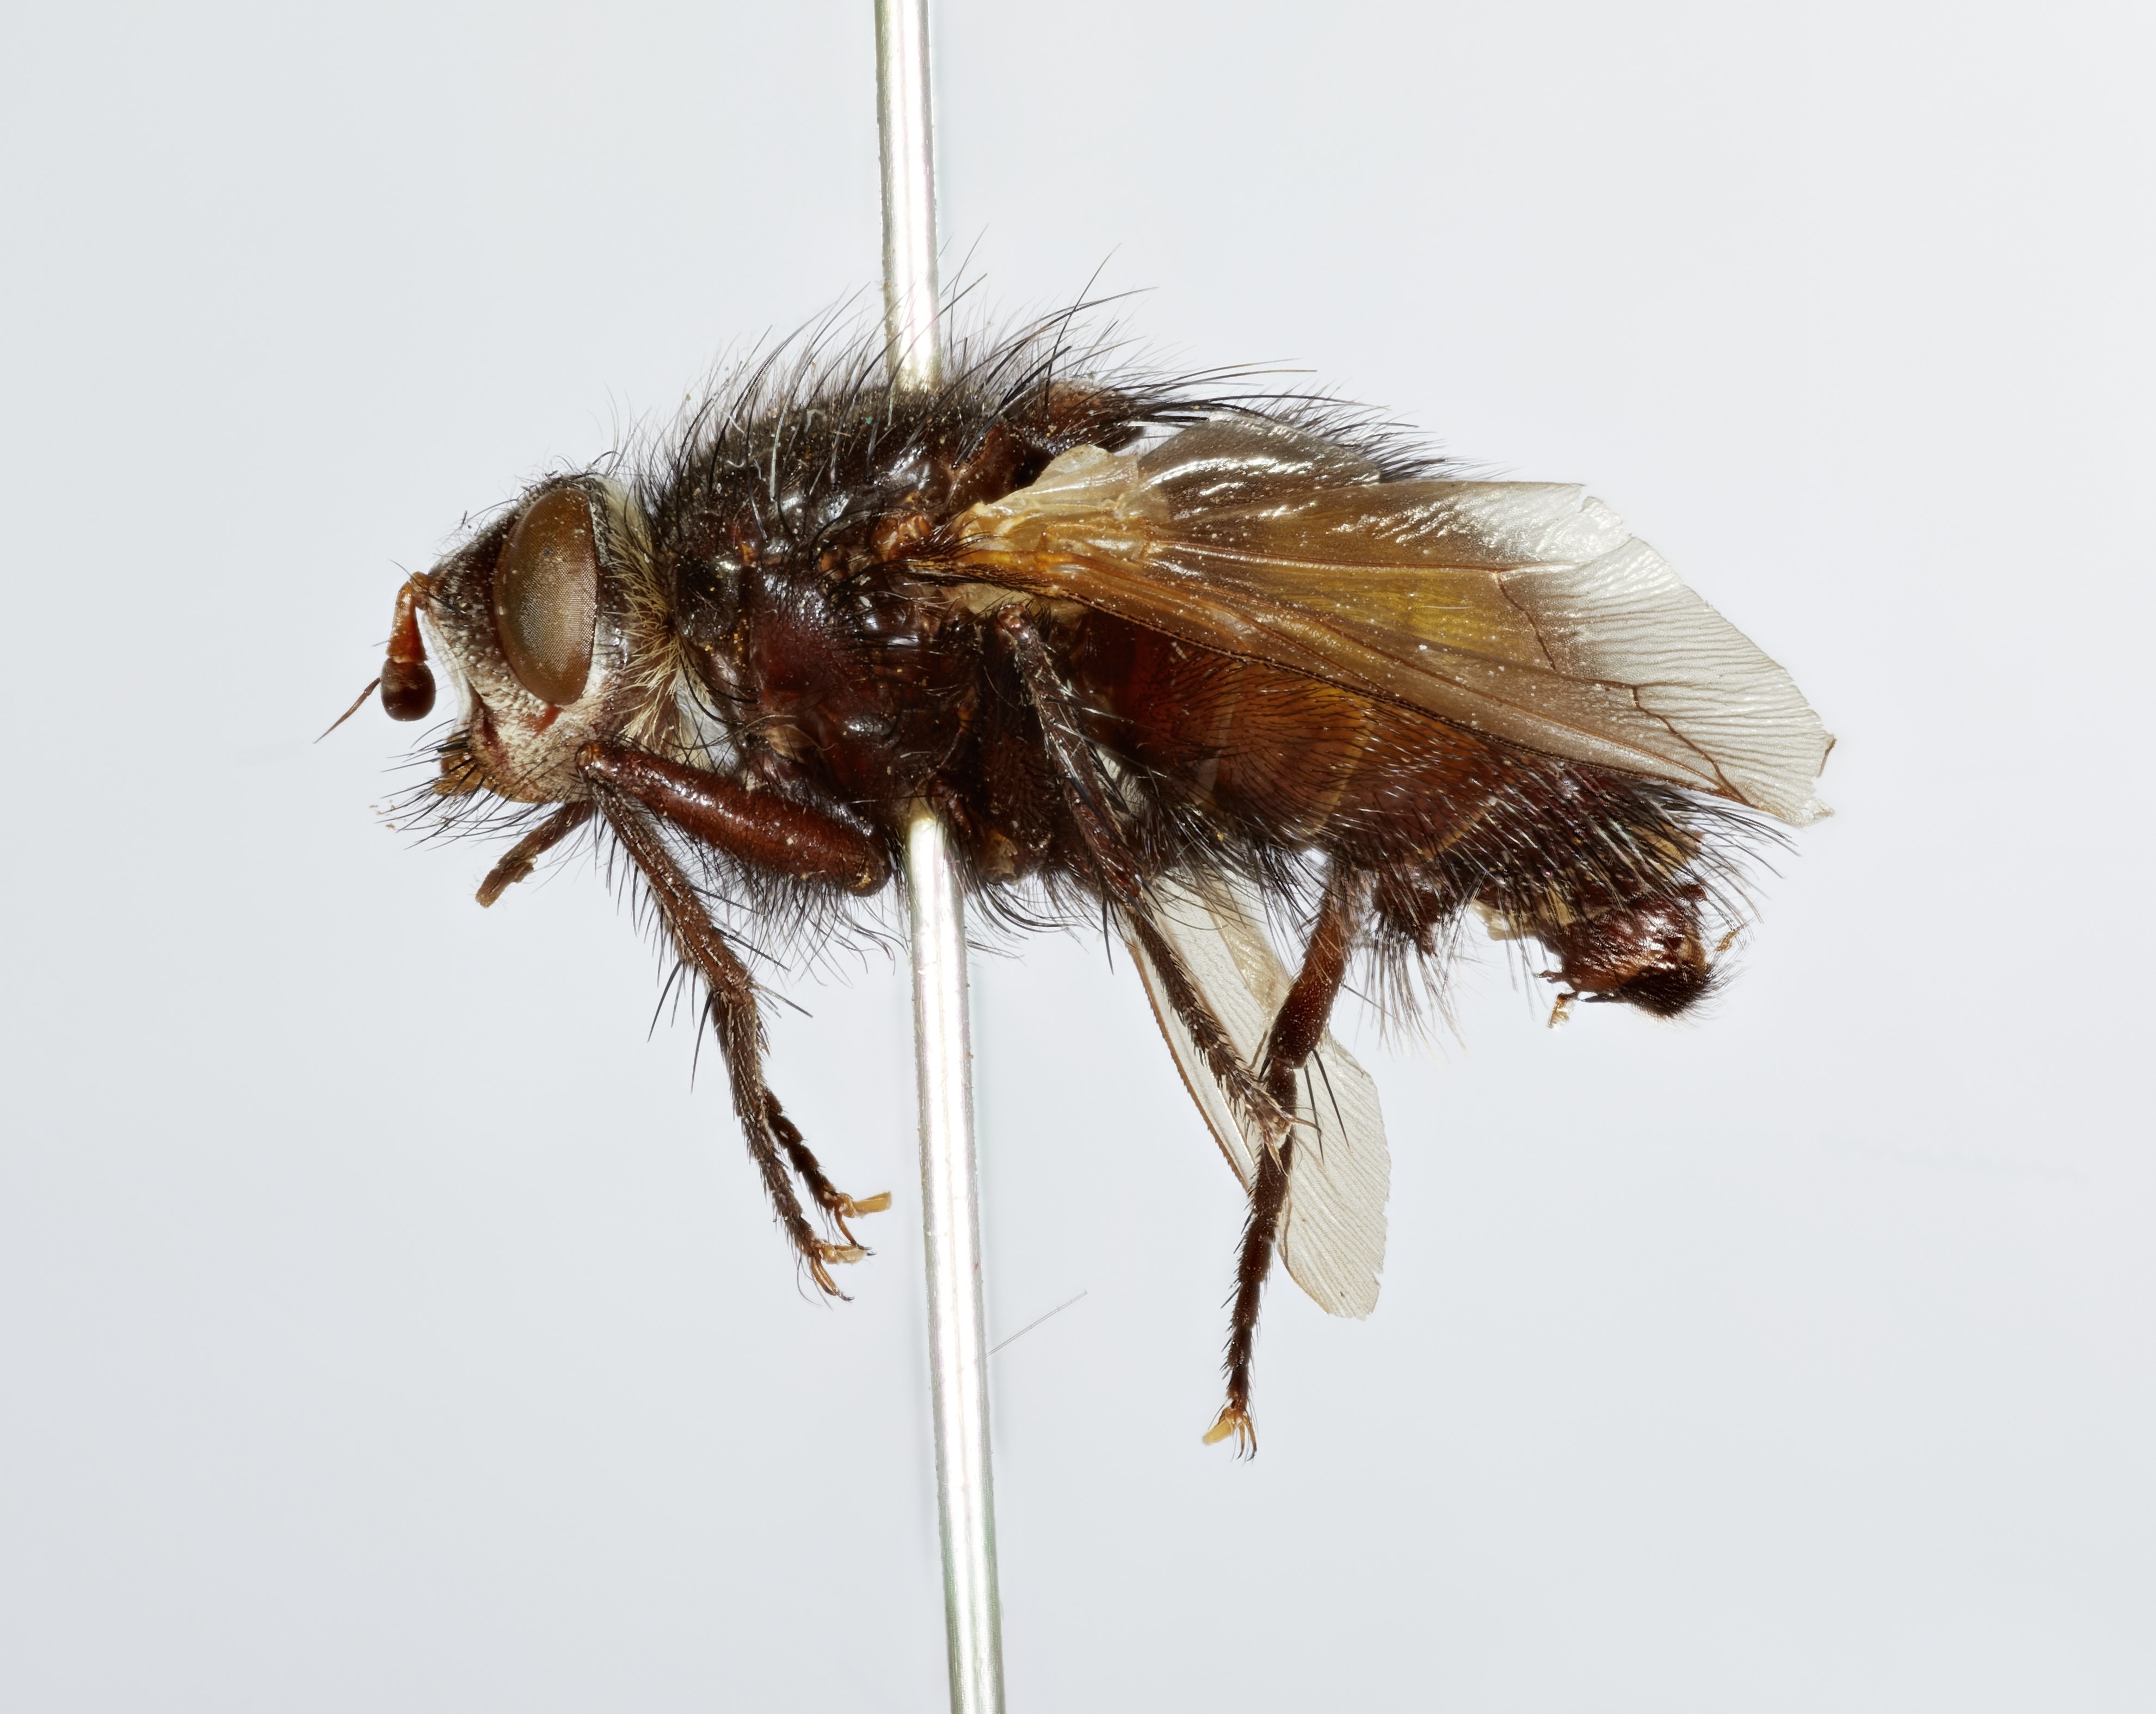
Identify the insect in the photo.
Fabriciodes montana
